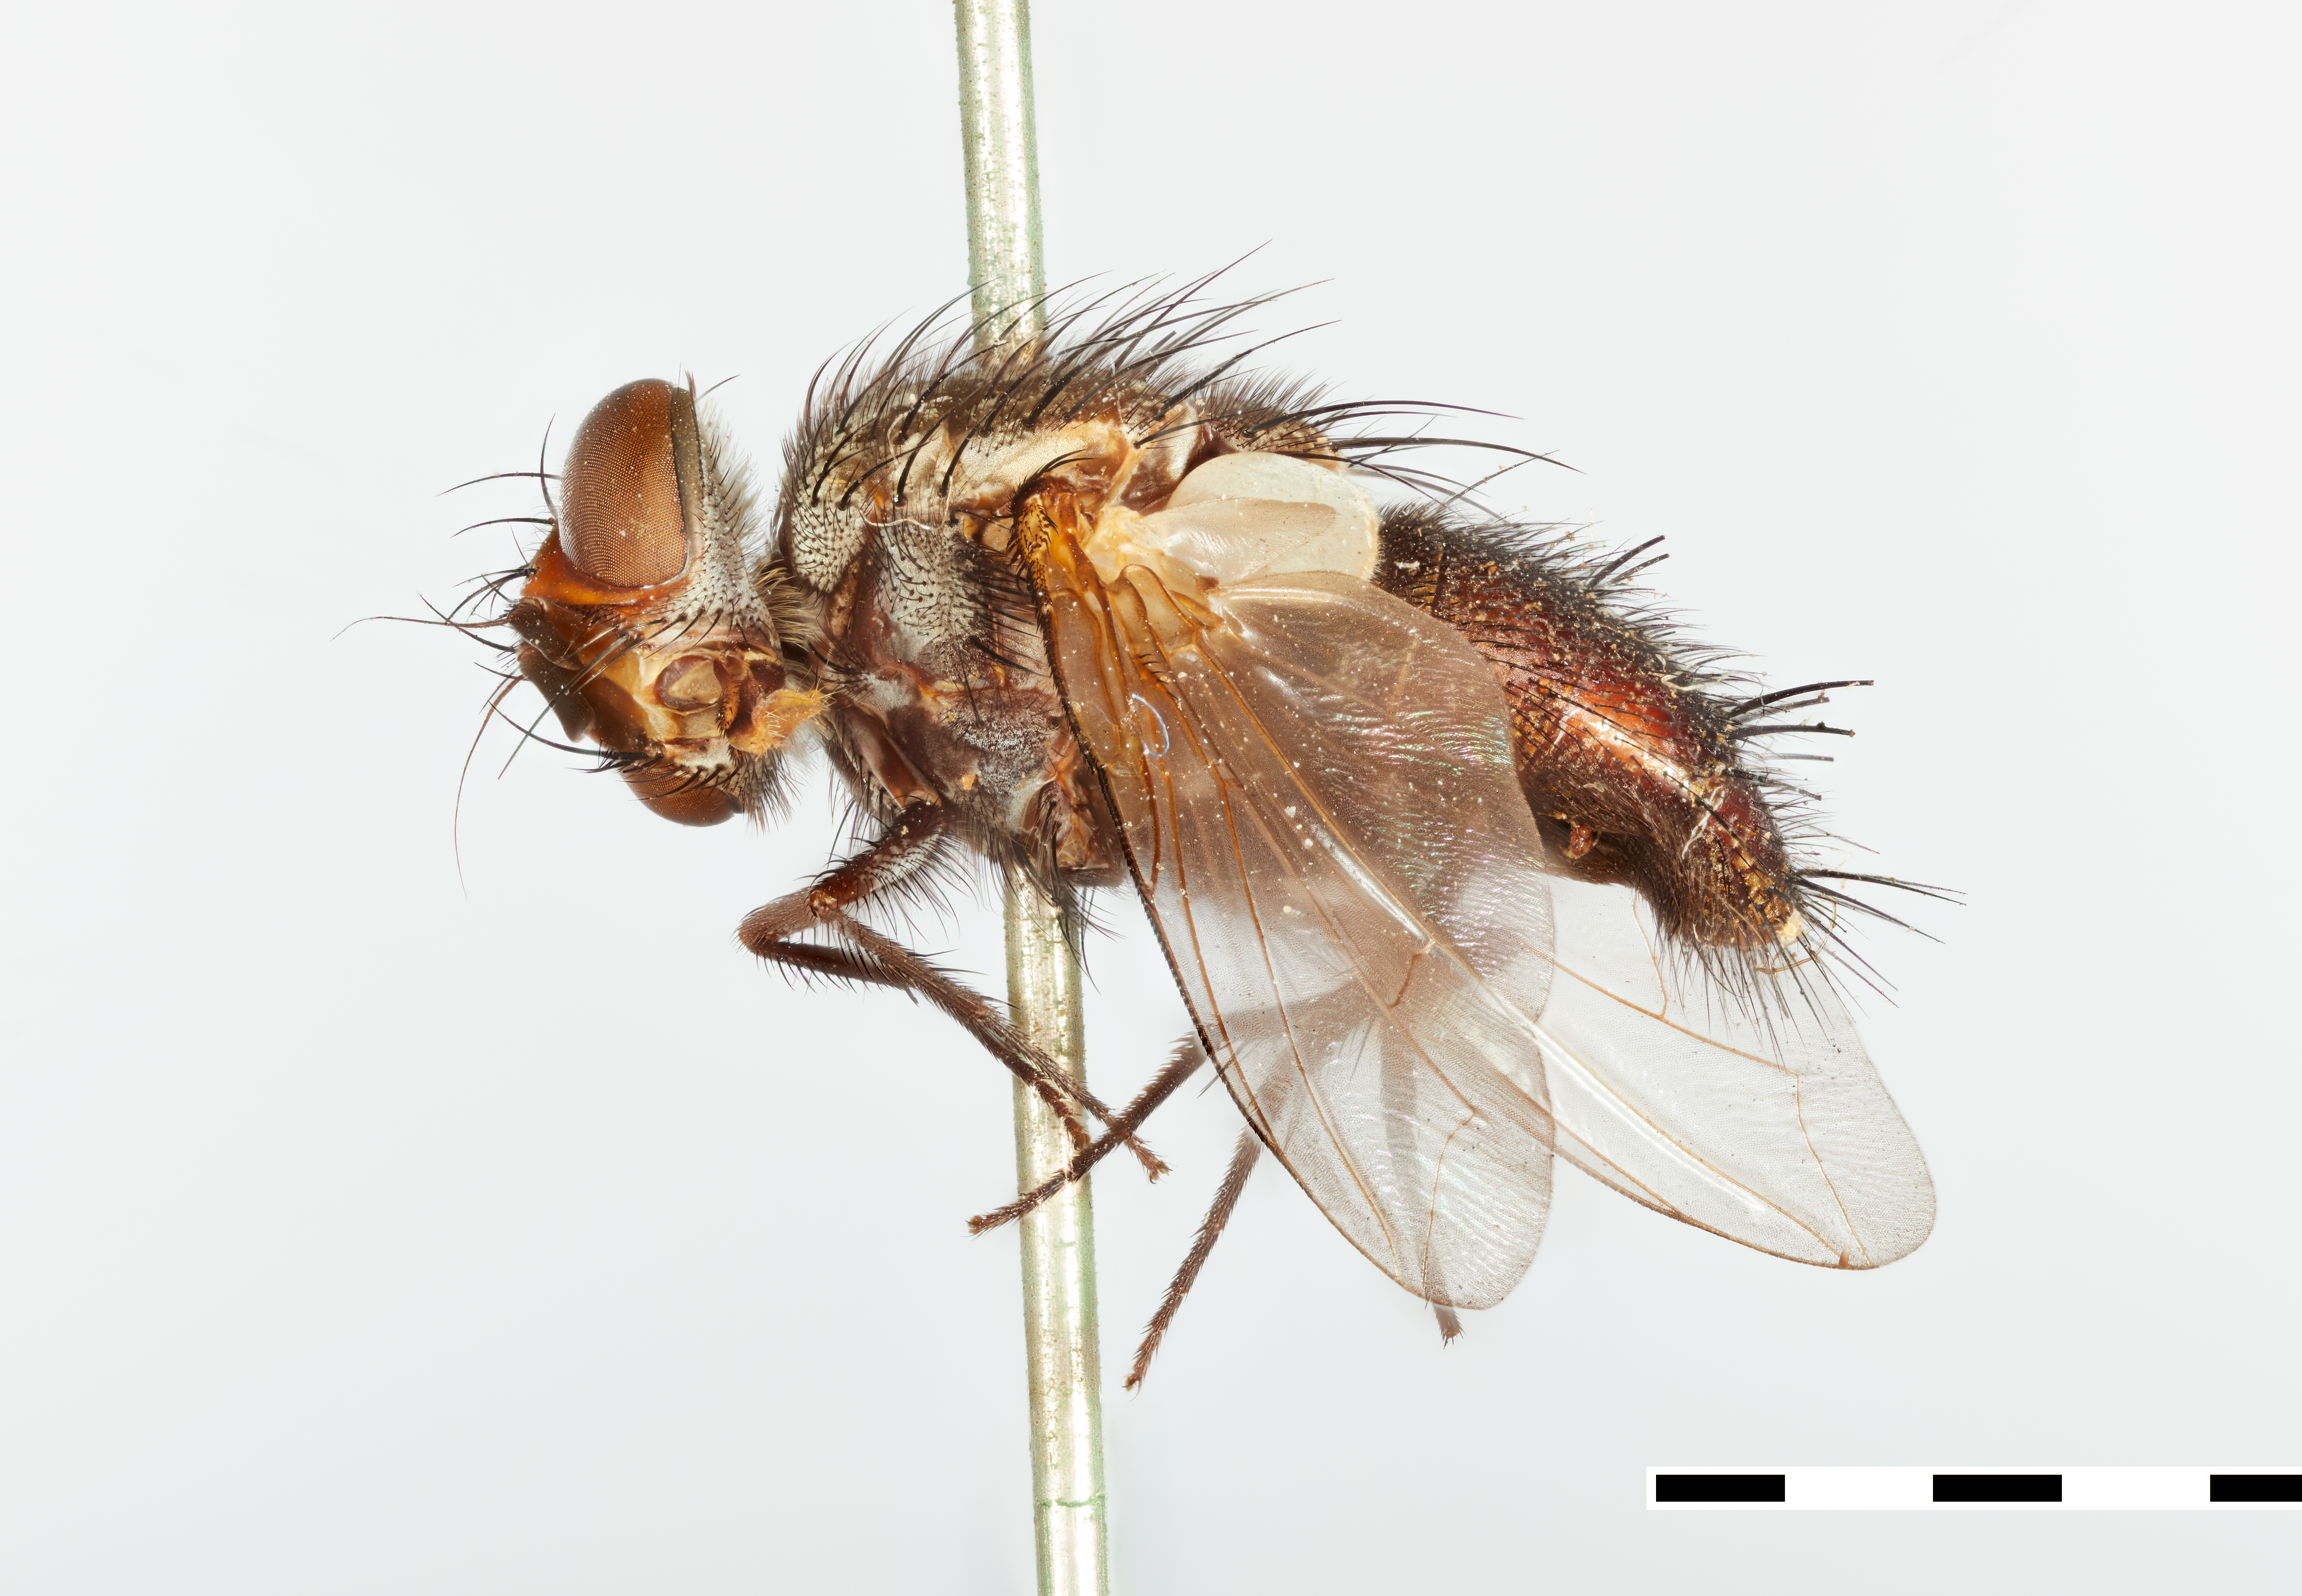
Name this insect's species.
Sturmia sternalis
